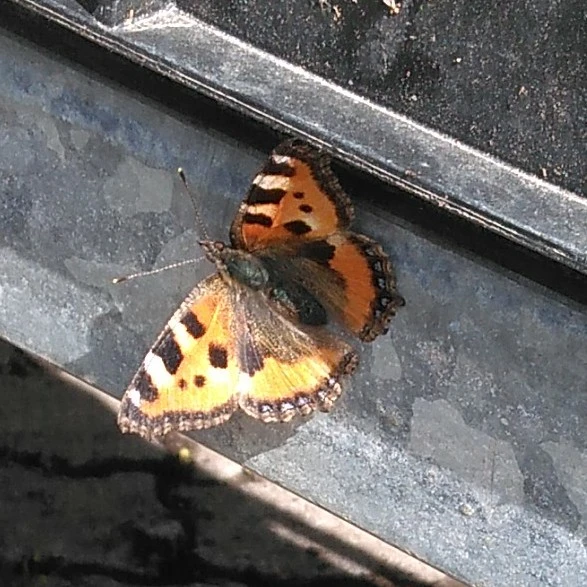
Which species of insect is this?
Aglais urticae
